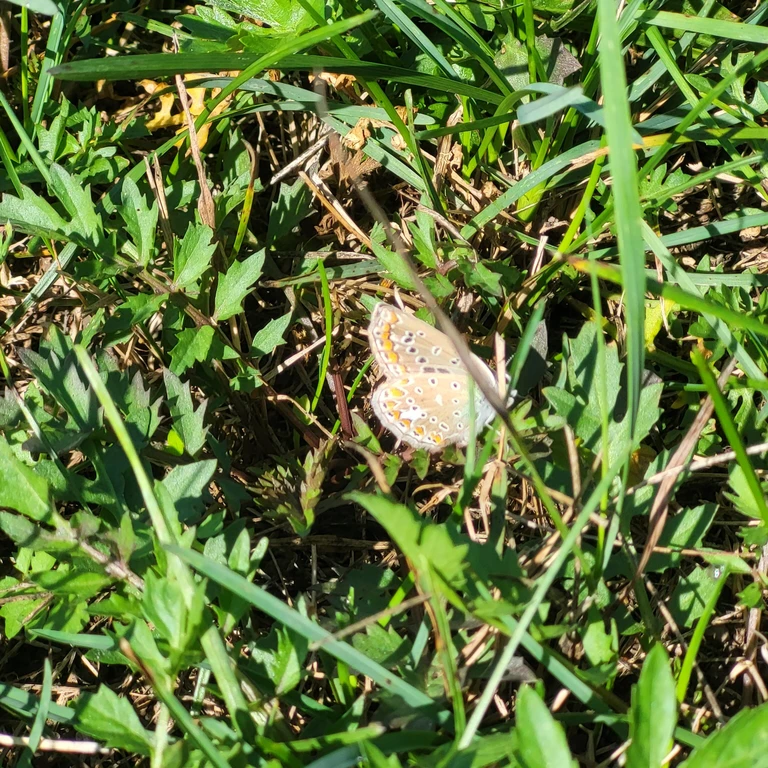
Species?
Polyommatus icarus
